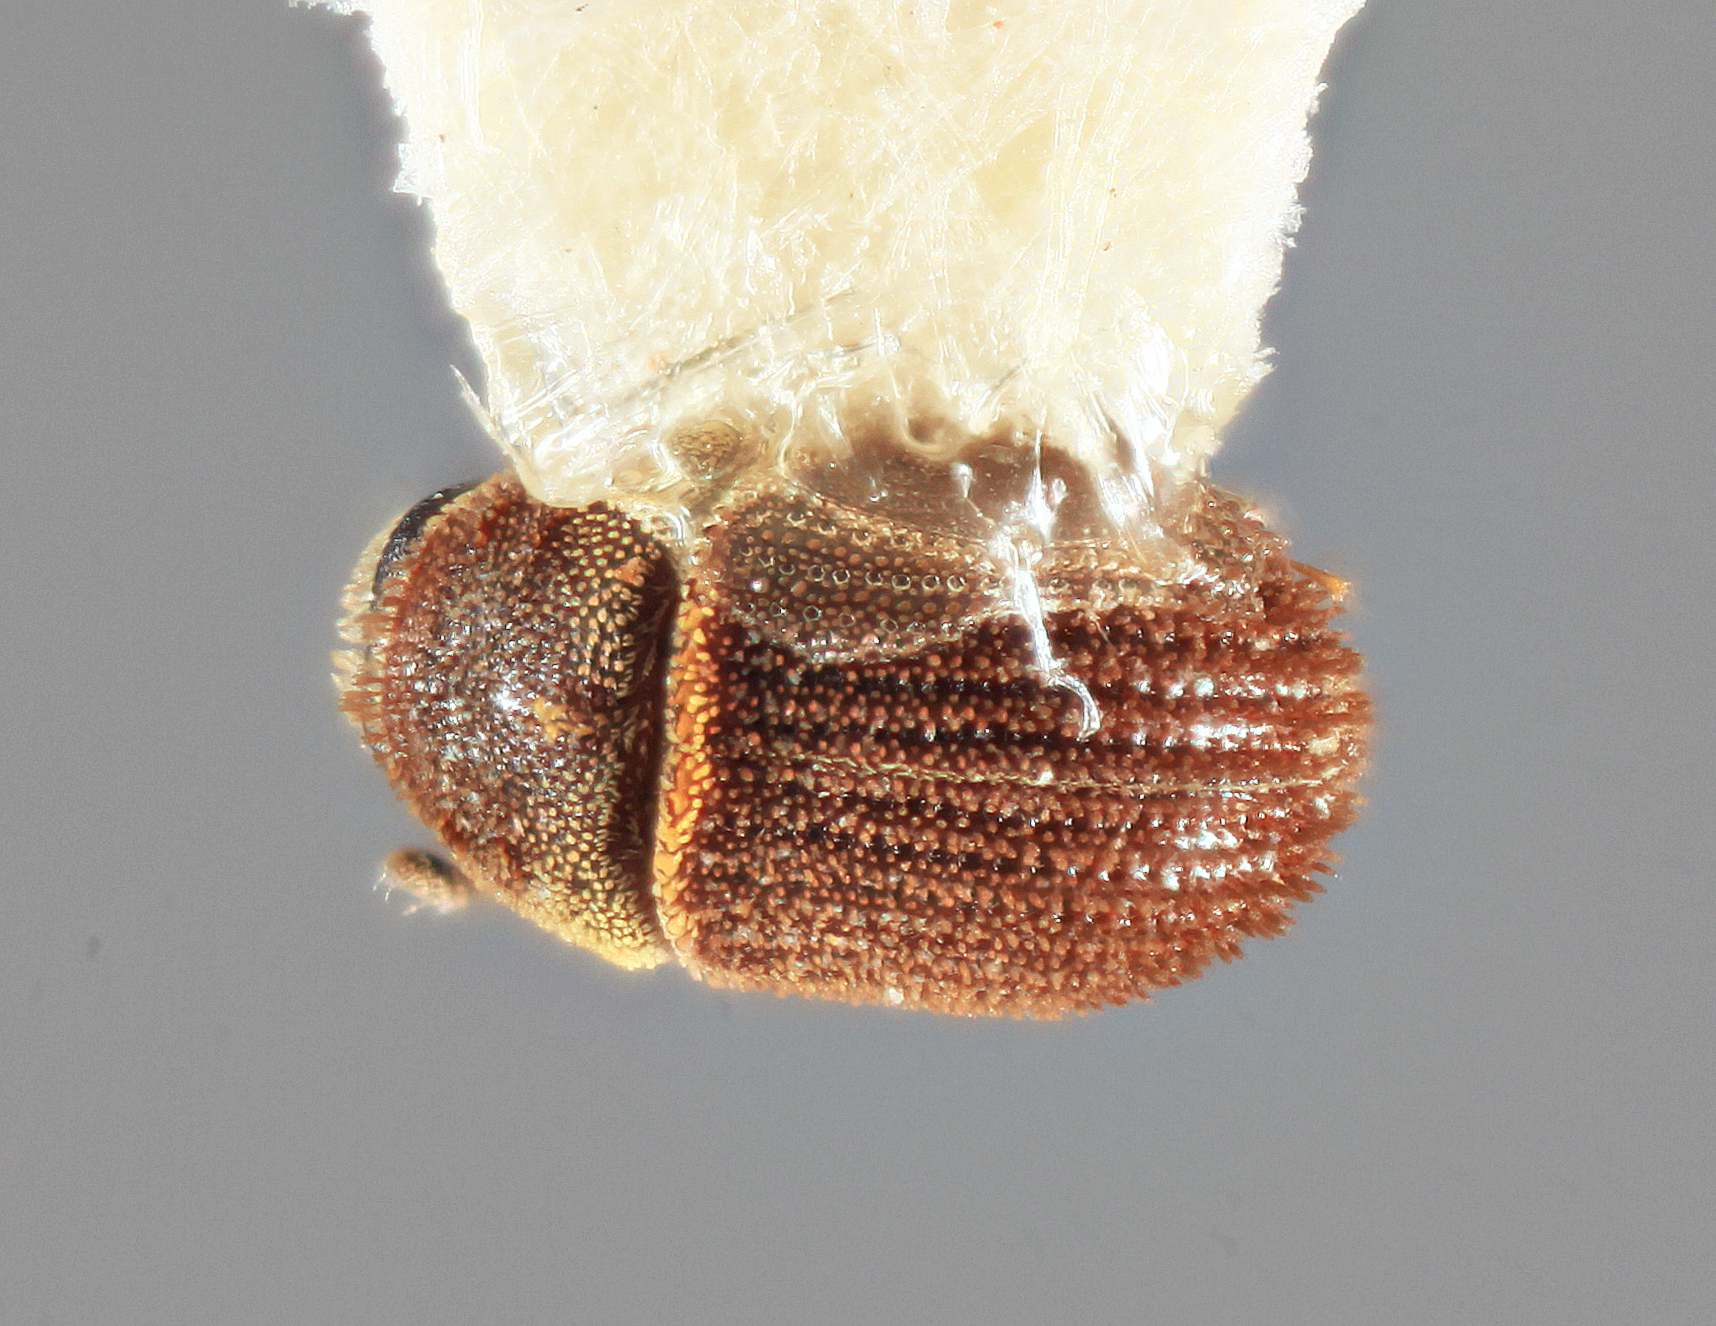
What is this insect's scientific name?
Chaetophloeus pouteriae
